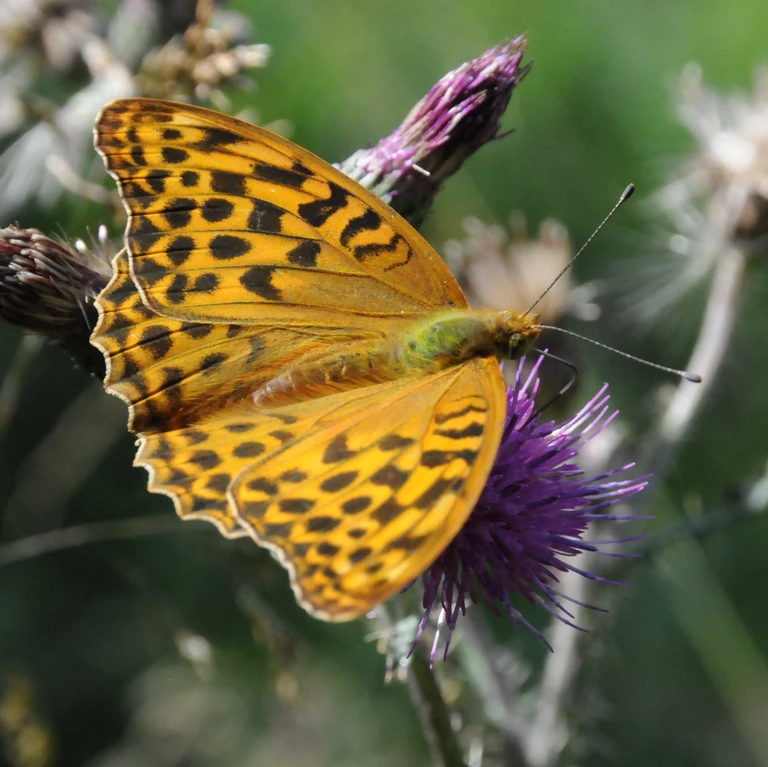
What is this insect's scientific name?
Argynnis paphia
